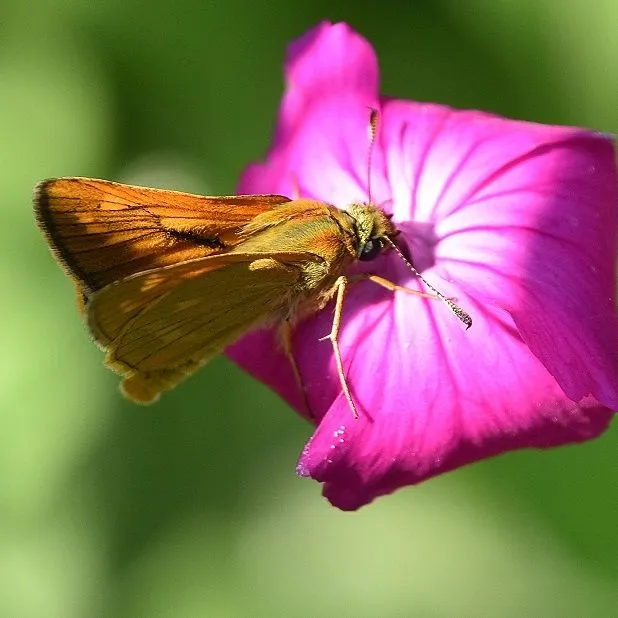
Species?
Ochlodes sylvanus (also Ochlodes venata)
